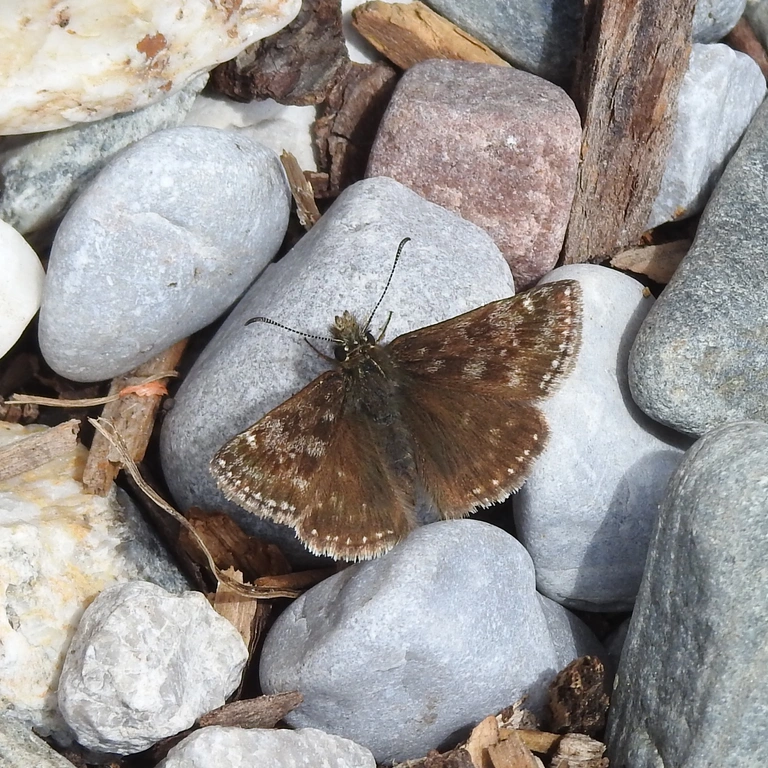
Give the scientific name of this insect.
Erynnis tages
